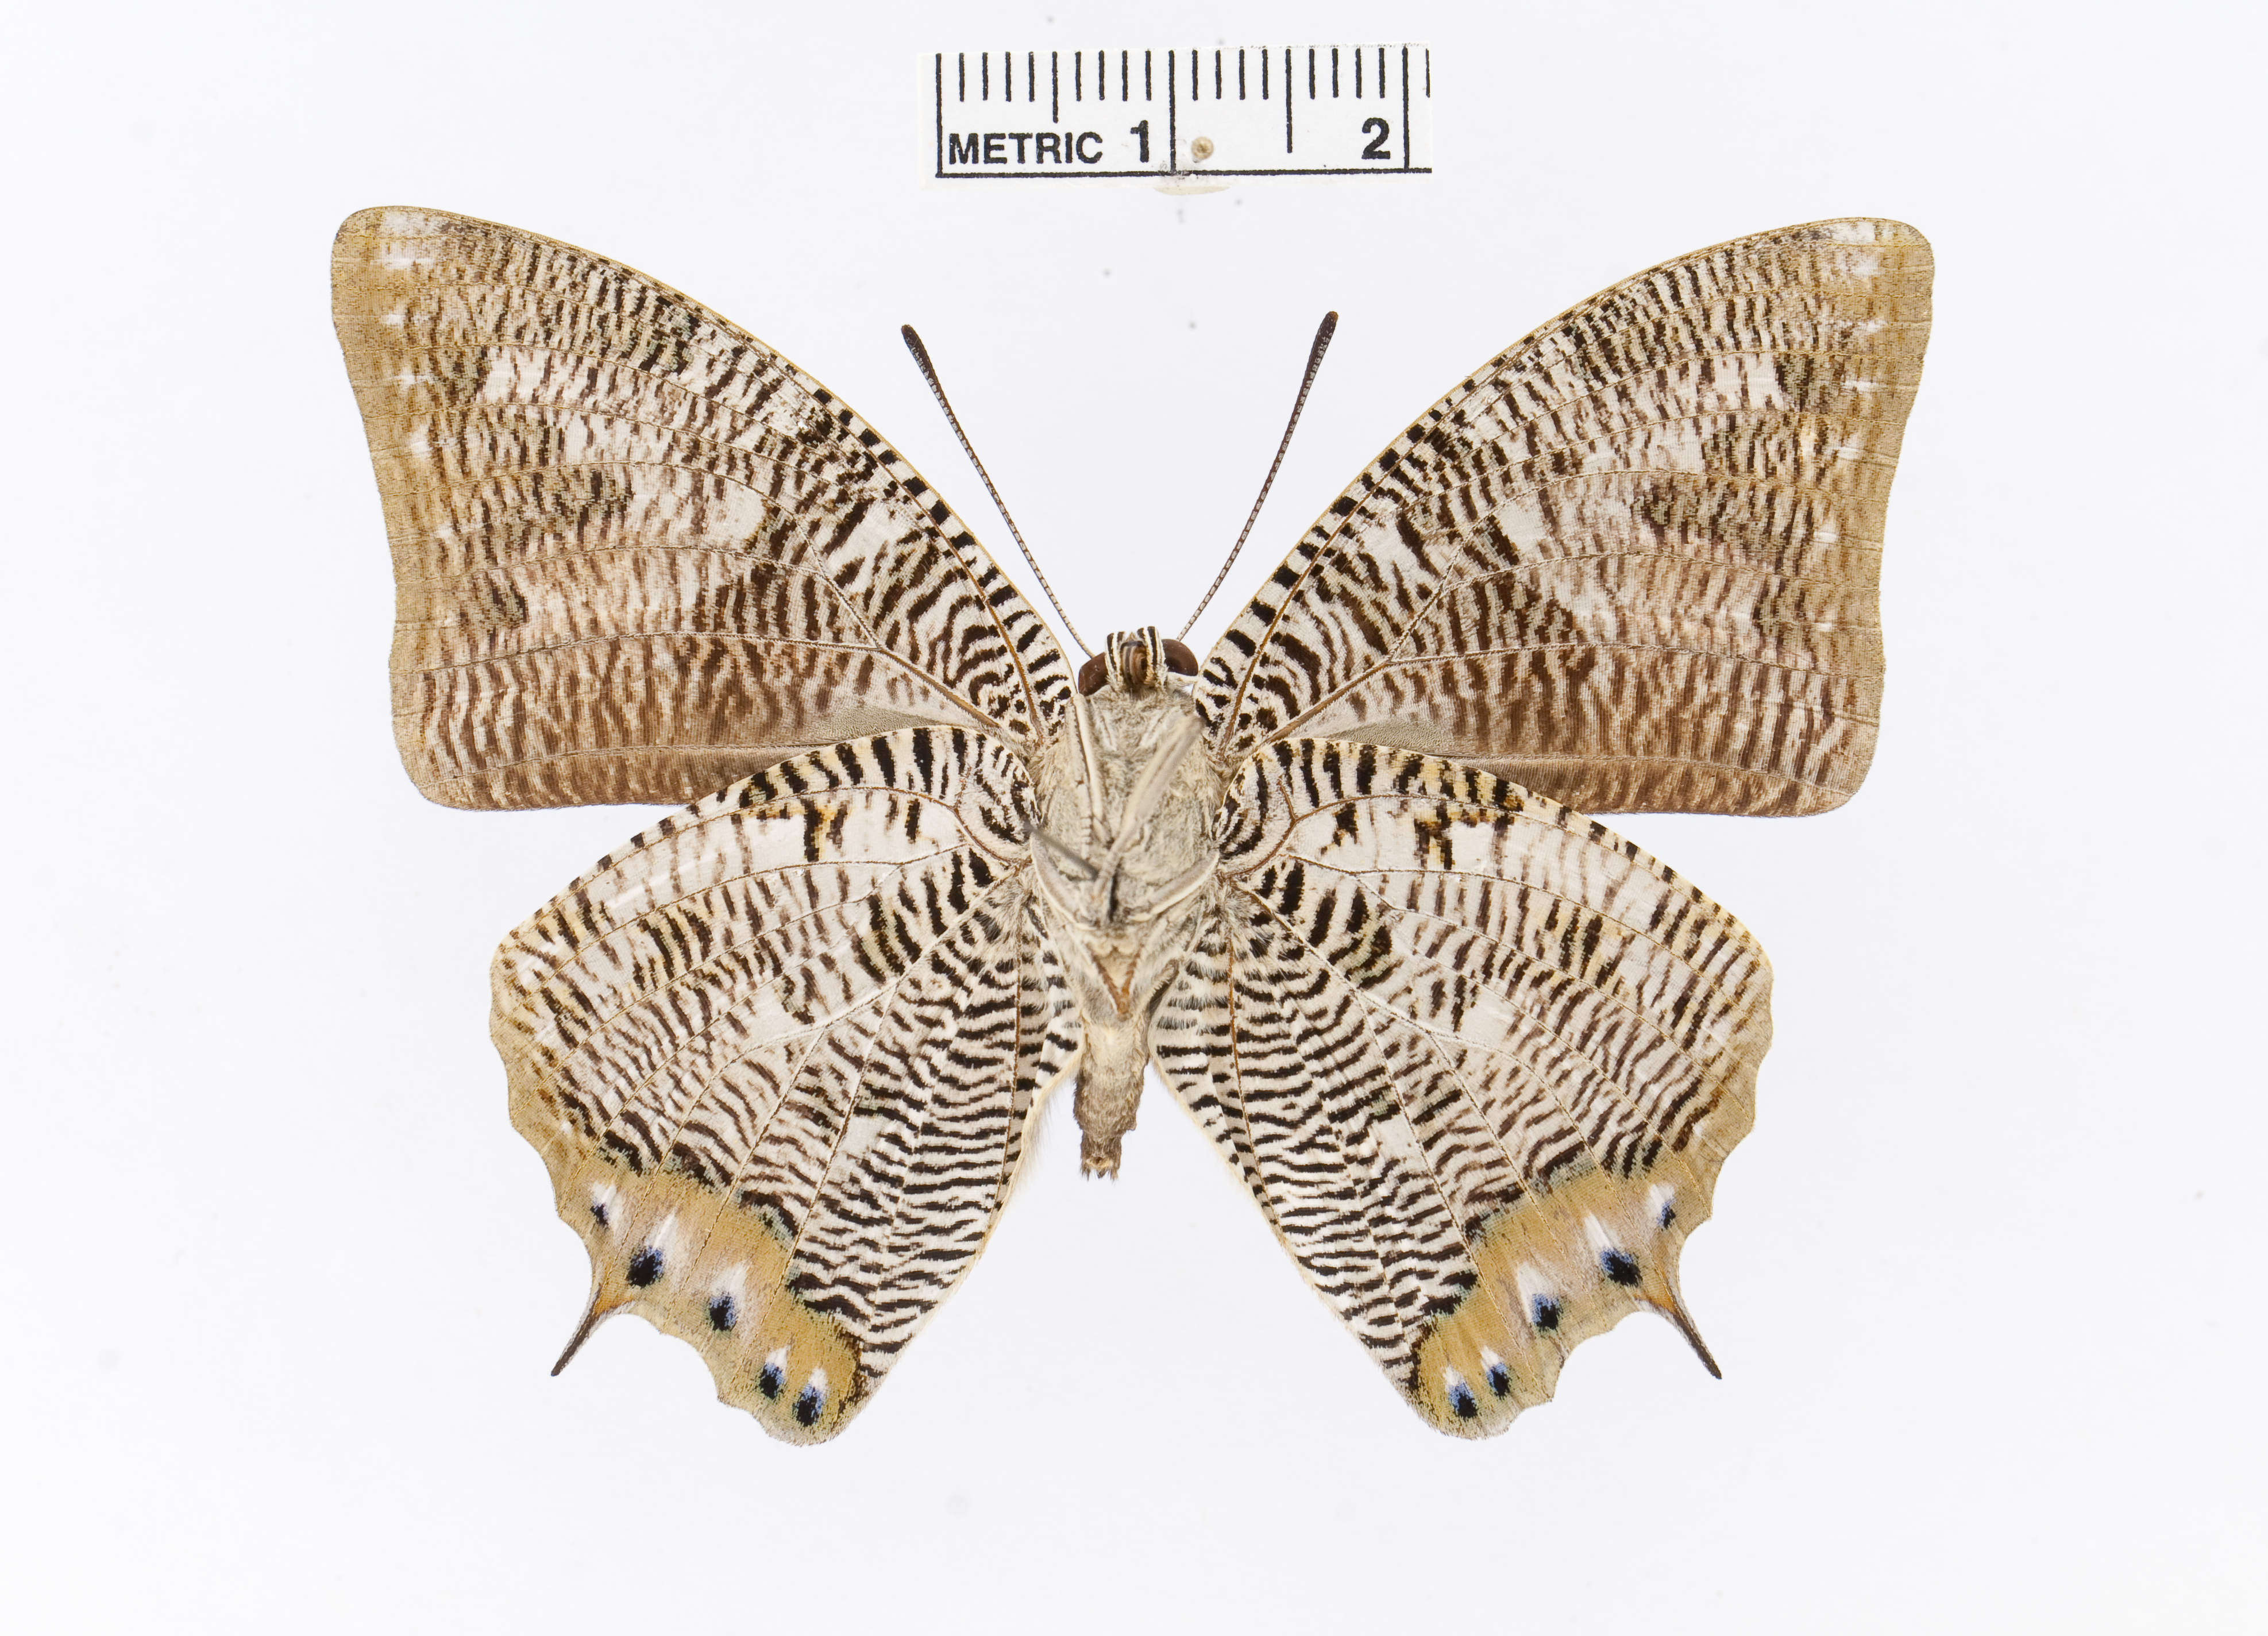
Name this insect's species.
Polygrapha cyanea
